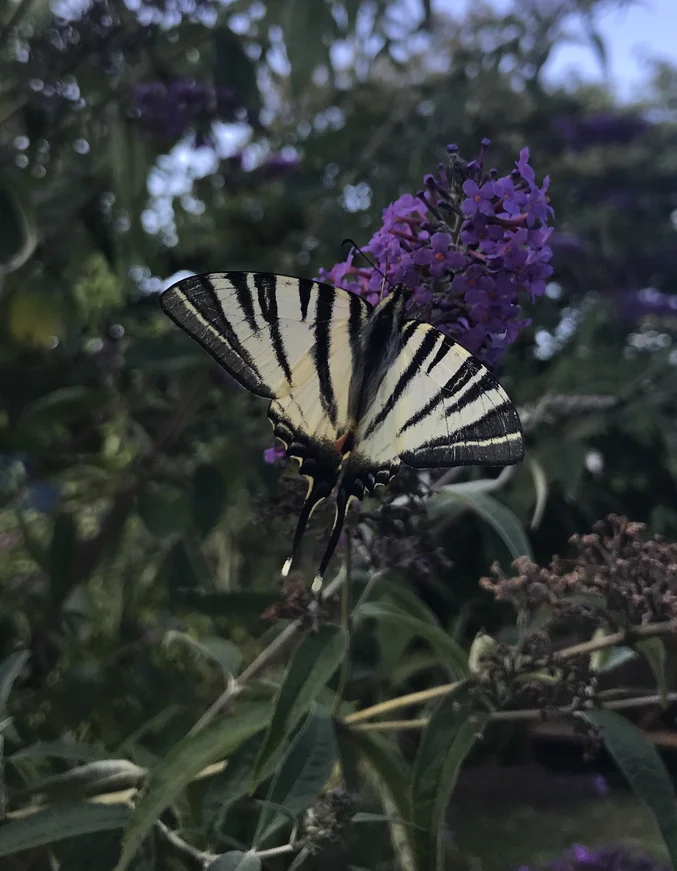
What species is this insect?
Iphiclides podalirius
